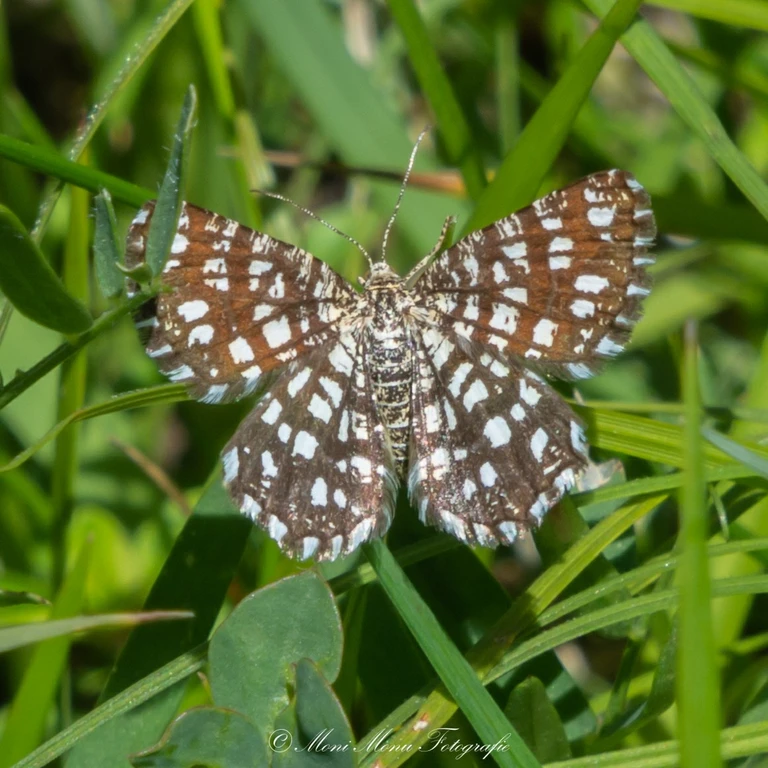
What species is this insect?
Chiasmia clathrata
